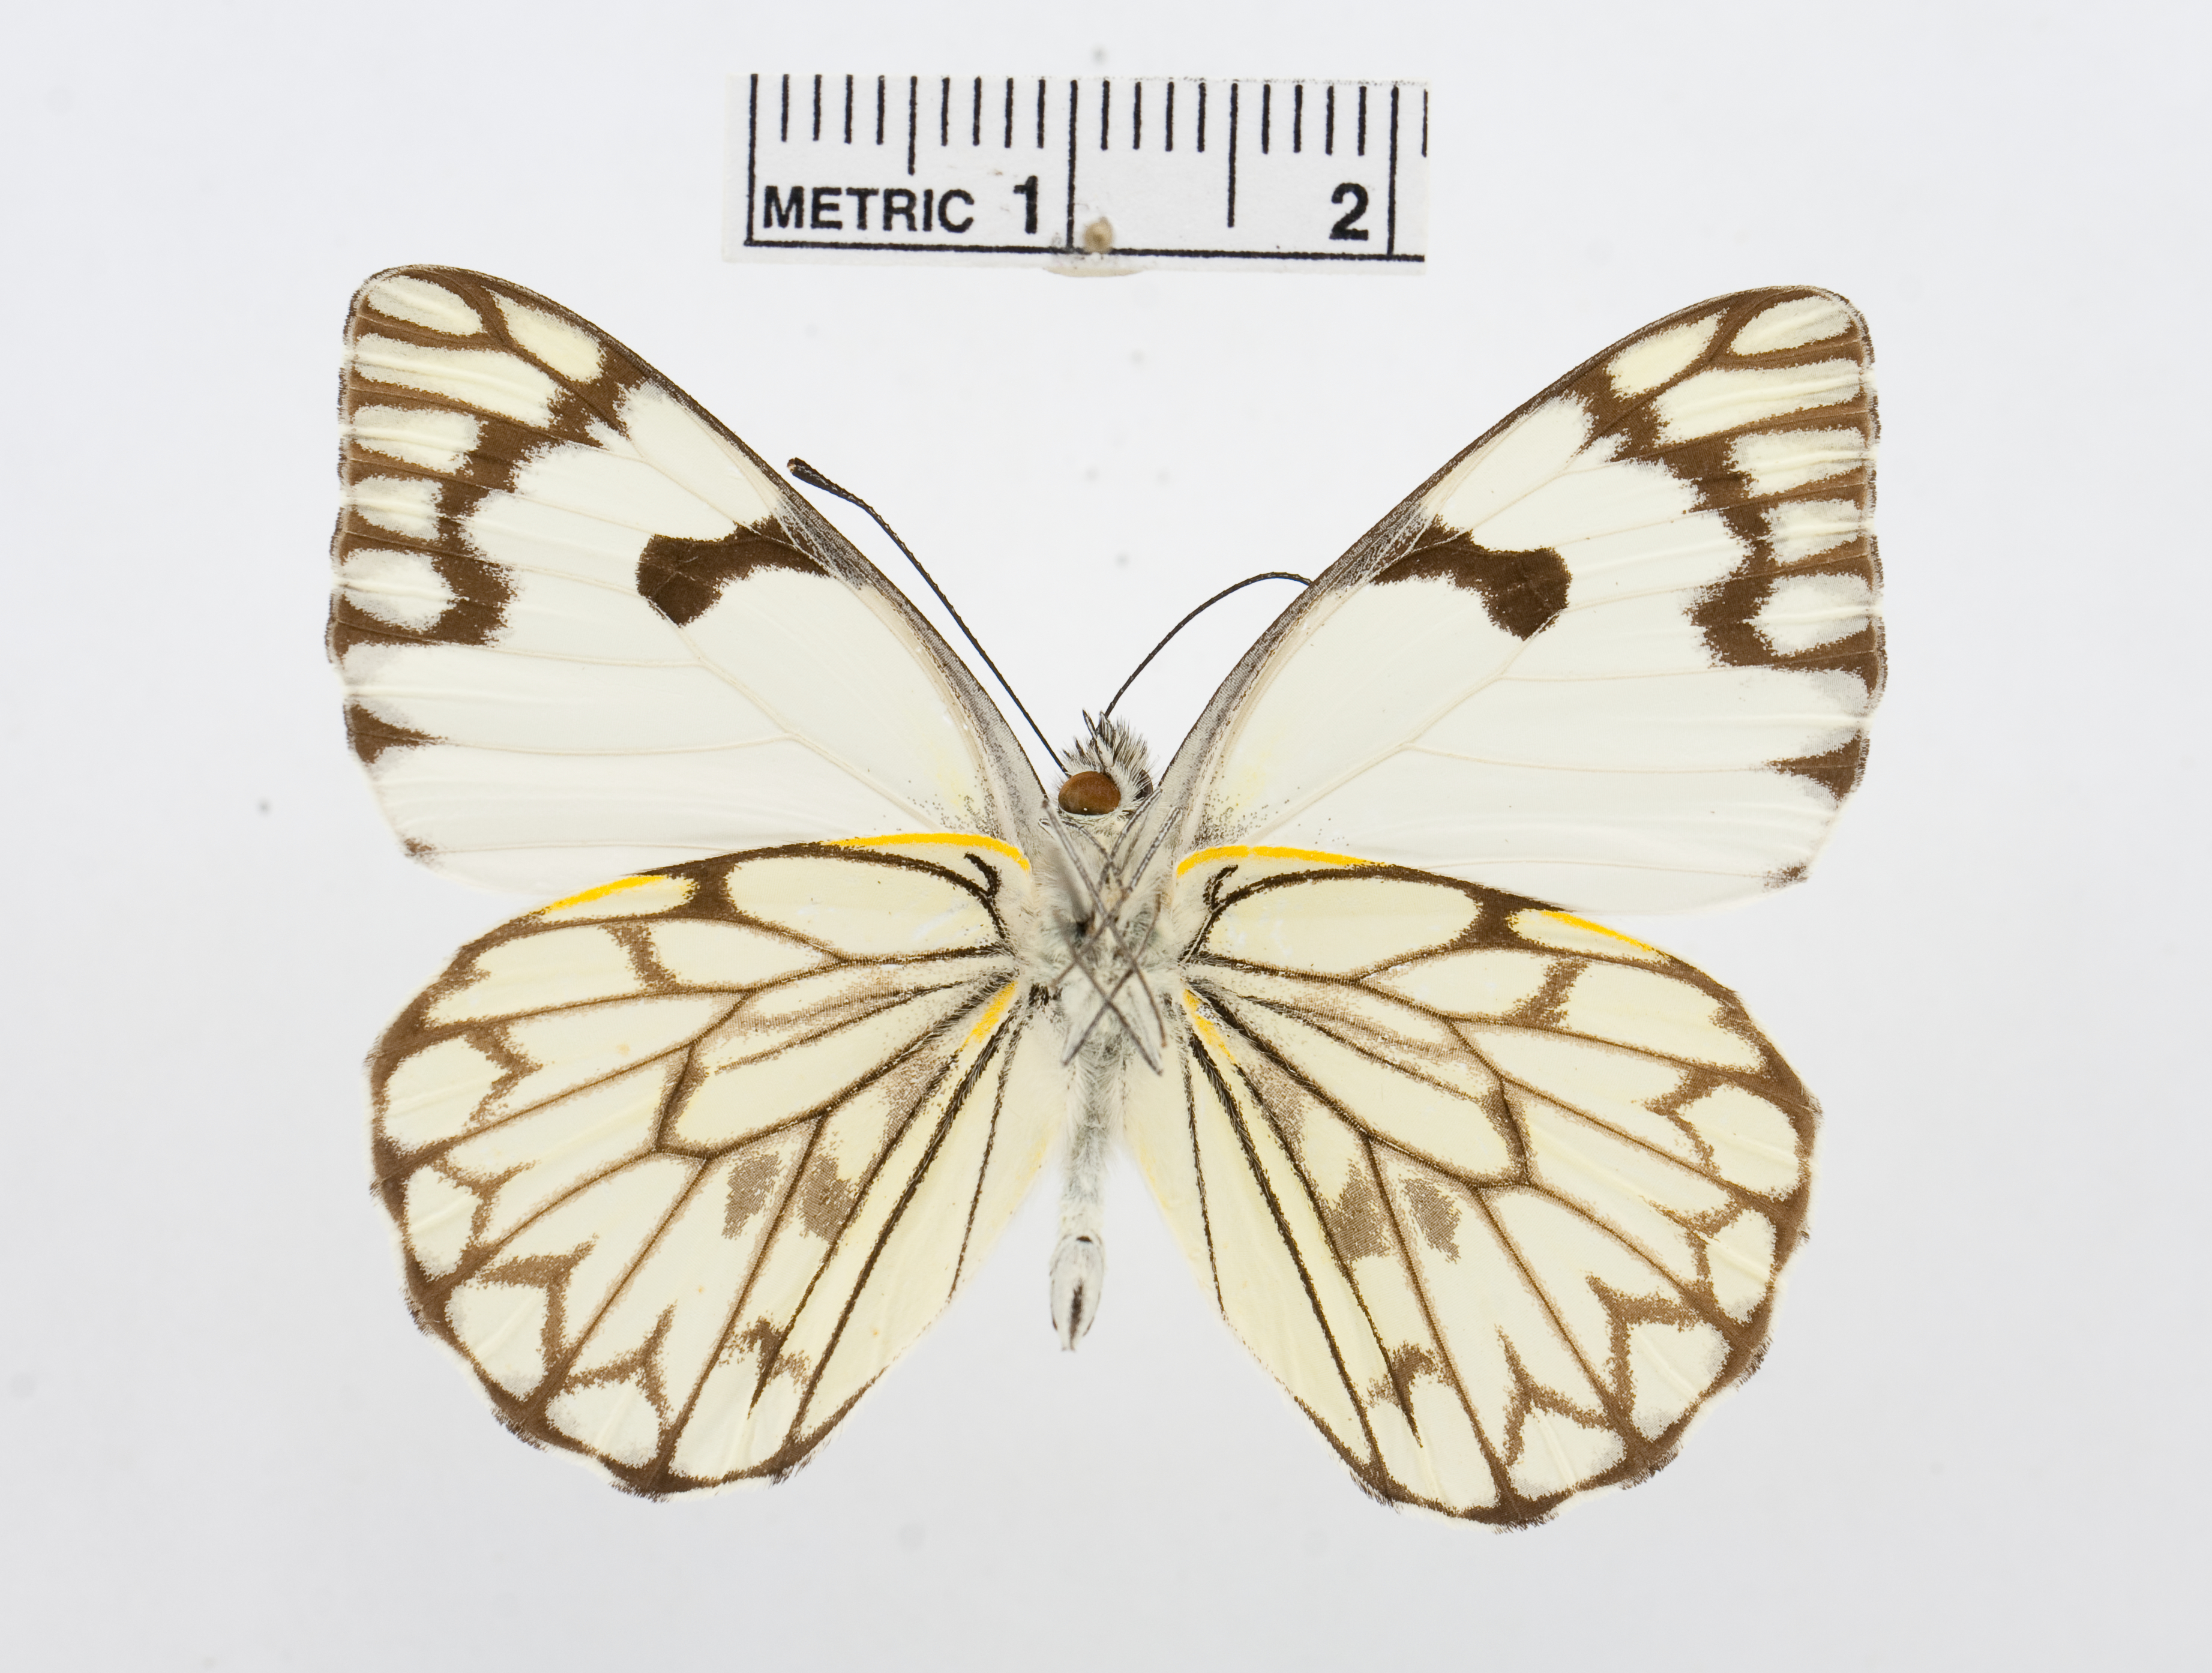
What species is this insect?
Belenois zochalia
